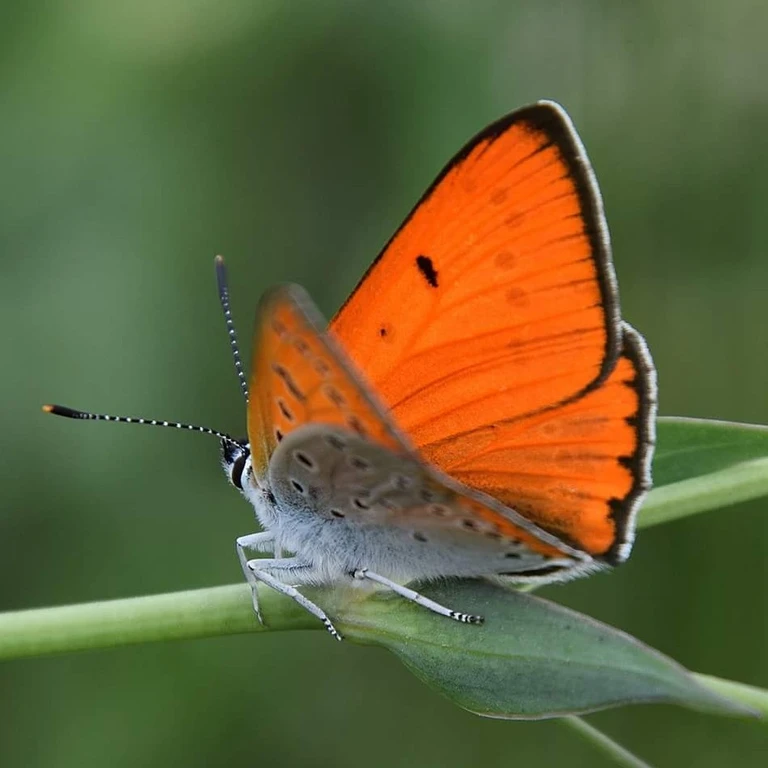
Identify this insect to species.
Lycaena dispar
